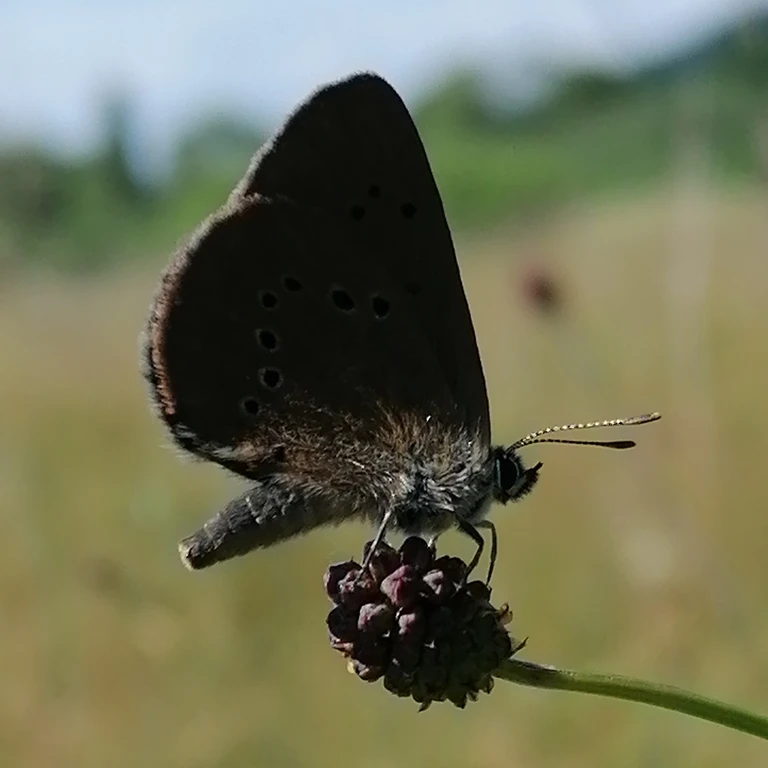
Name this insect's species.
Phengaris nausithous (also Maculinea nausithous)
